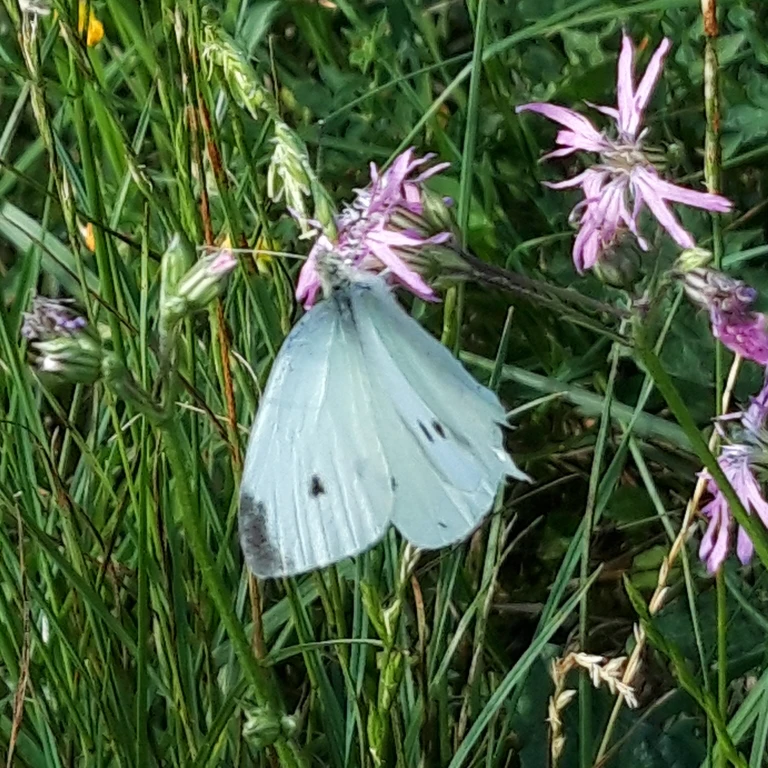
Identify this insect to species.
Pieris rapae
